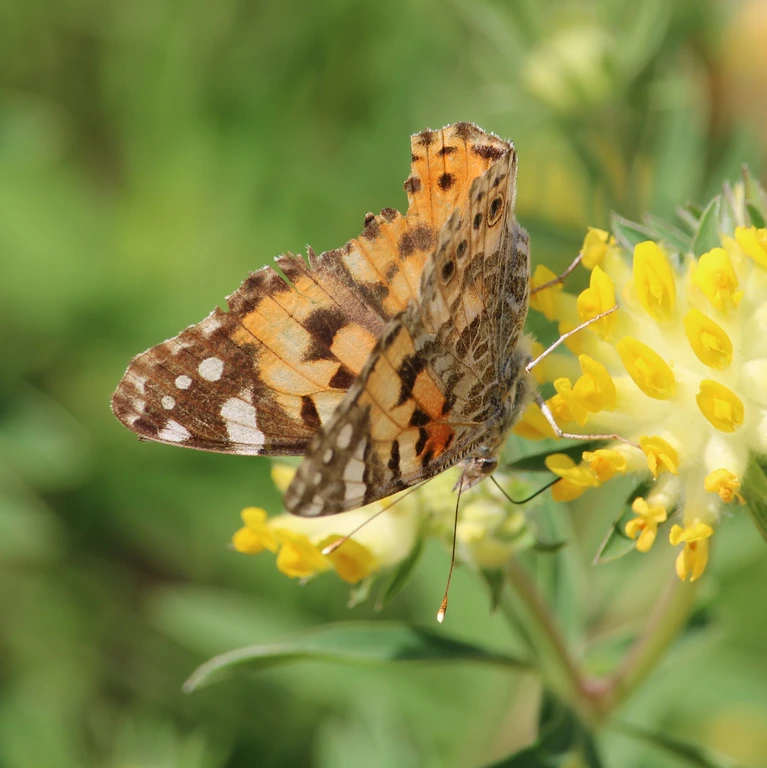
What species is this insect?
Vanessa cardui
